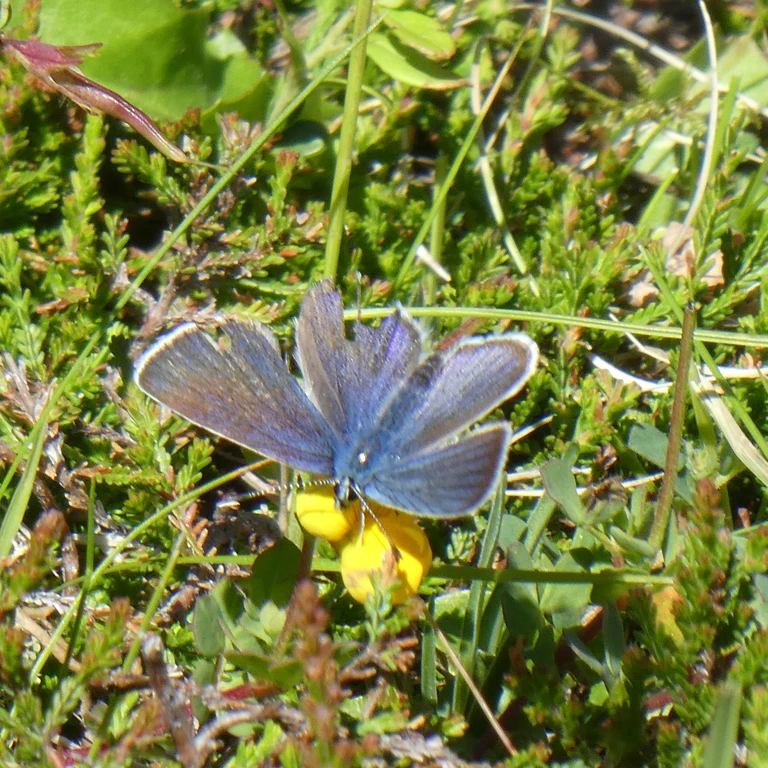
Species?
Cyaniris semiargus
